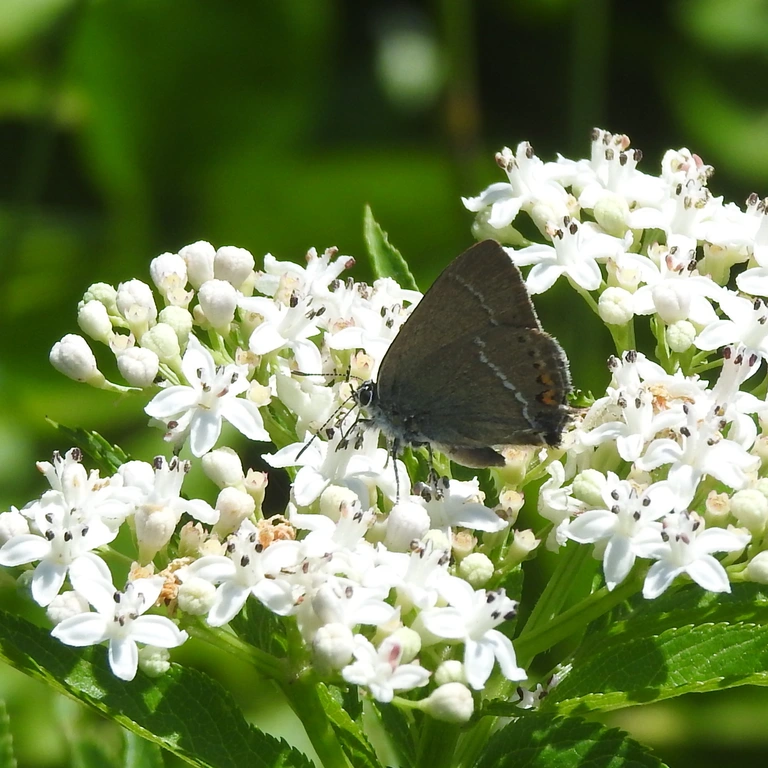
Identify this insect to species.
Satyrium spini (also Tuttiola spini)
